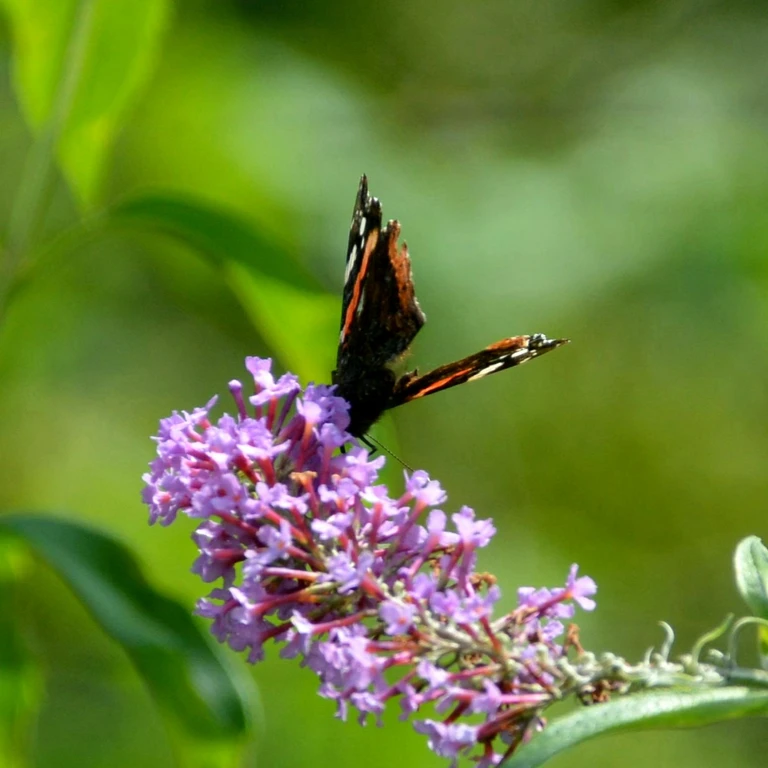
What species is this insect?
Vanessa atalanta
